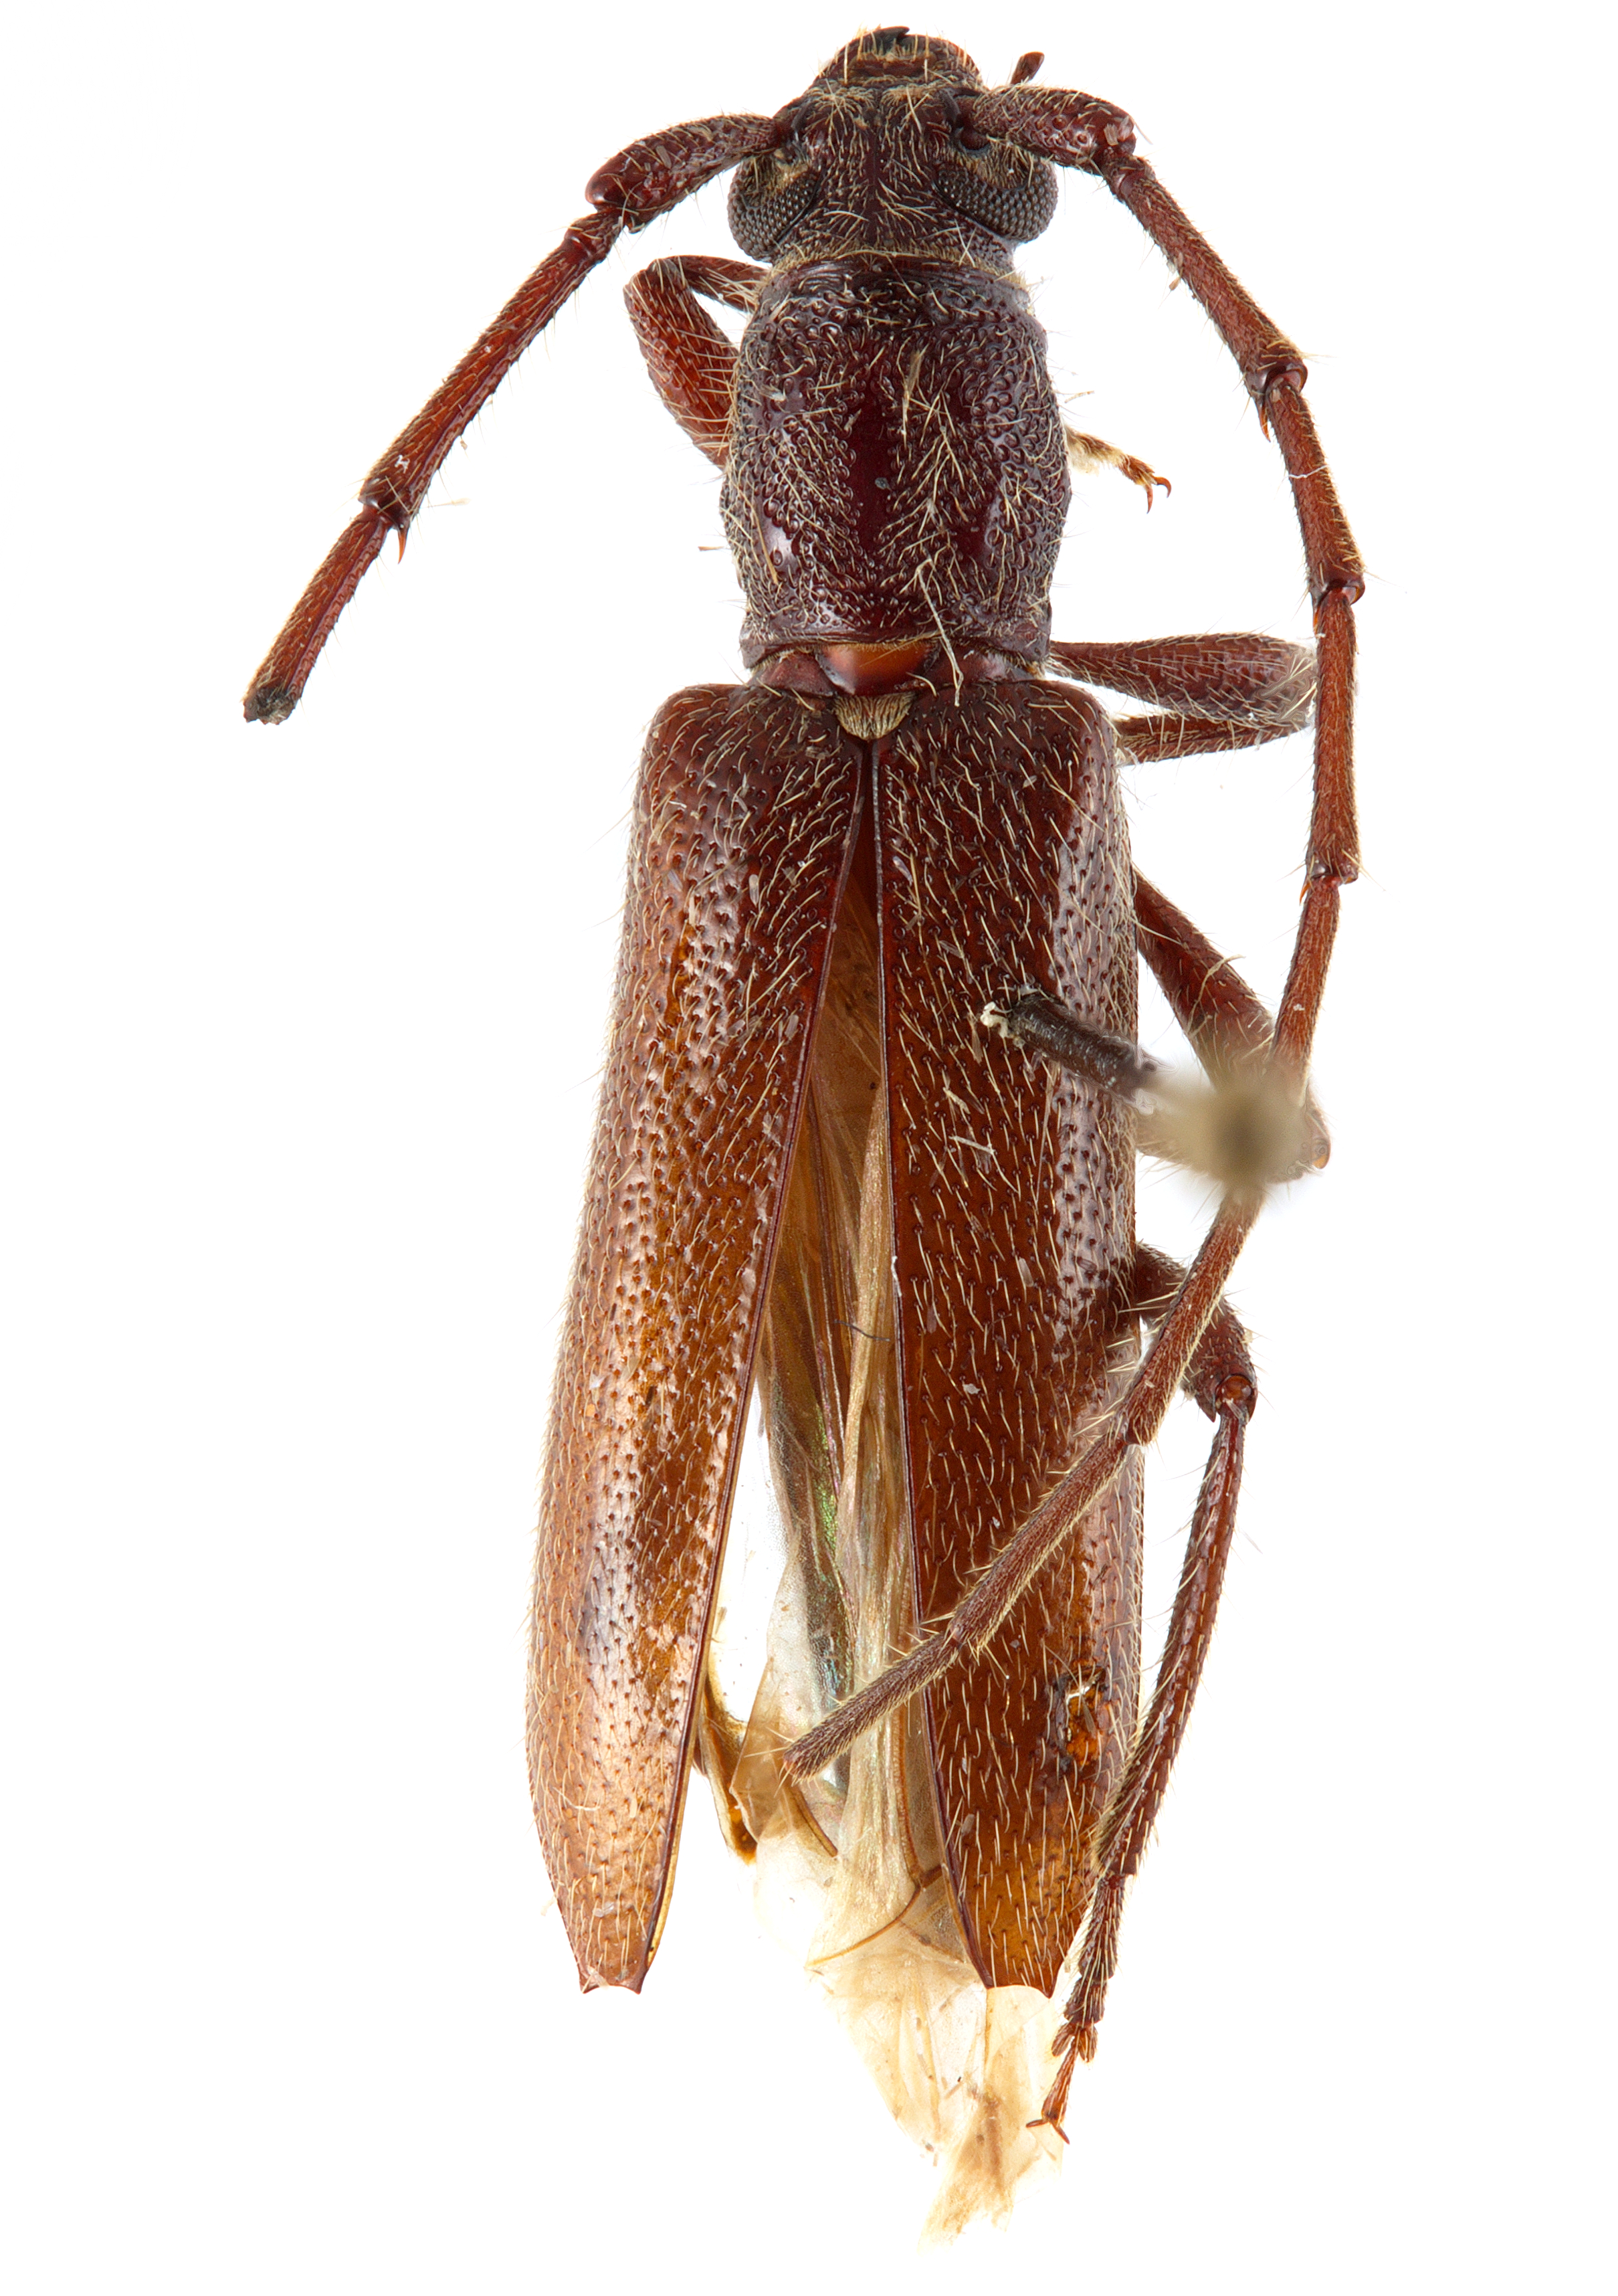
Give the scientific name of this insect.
Pseudoperiboeum lengi
